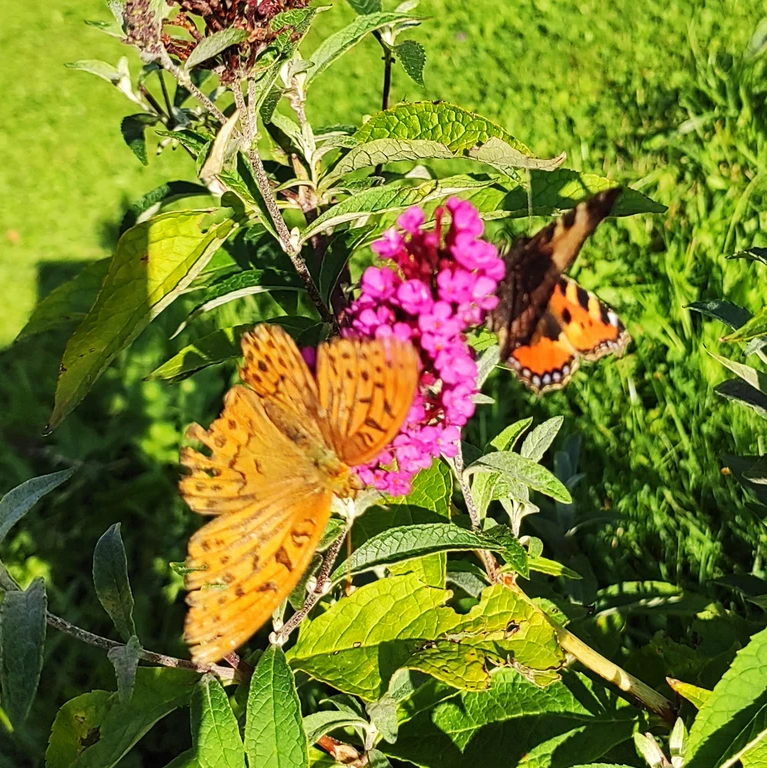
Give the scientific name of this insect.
Argynnis paphia
